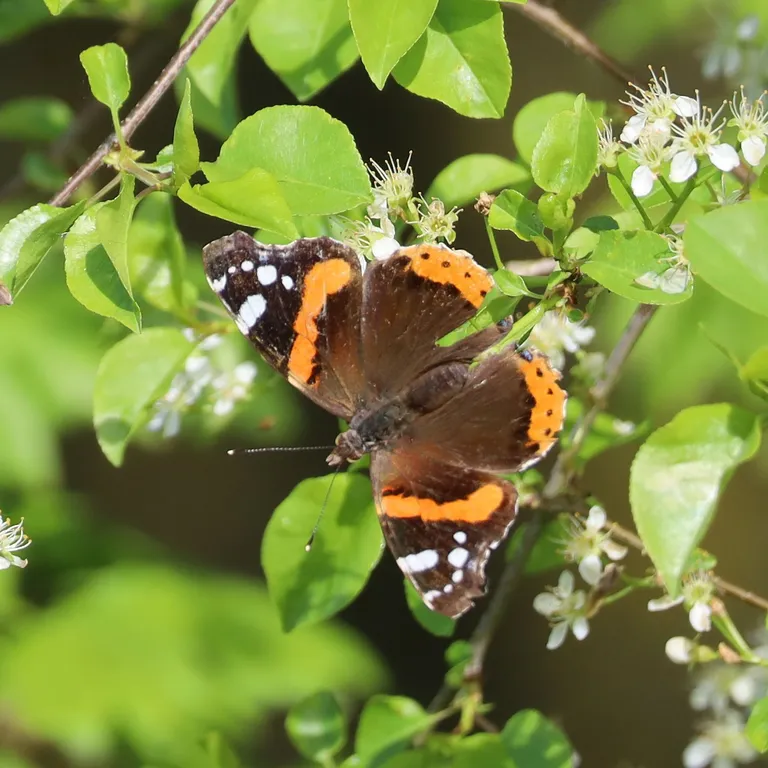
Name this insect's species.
Vanessa atalanta
